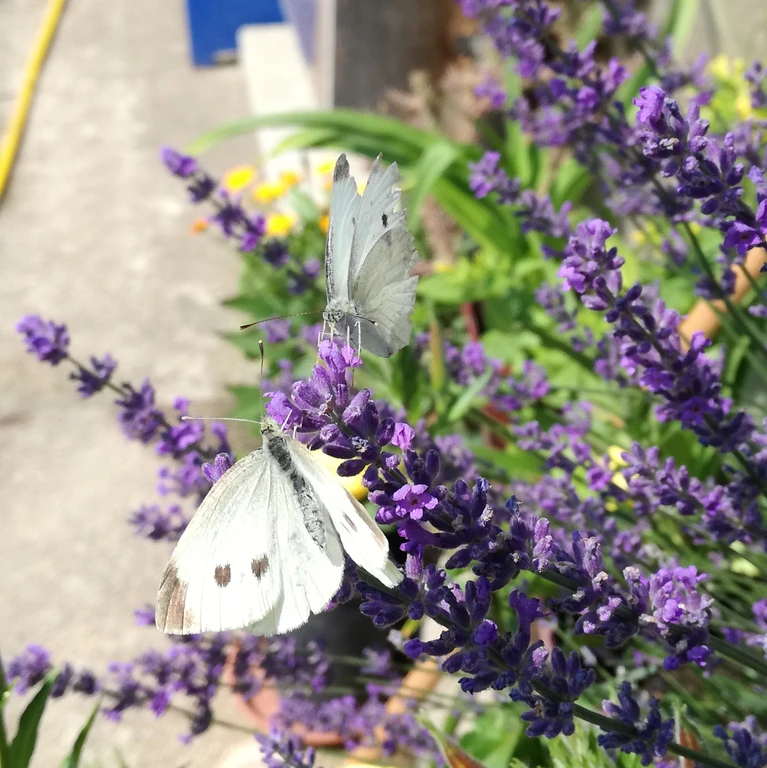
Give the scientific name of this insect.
Pieris rapae
